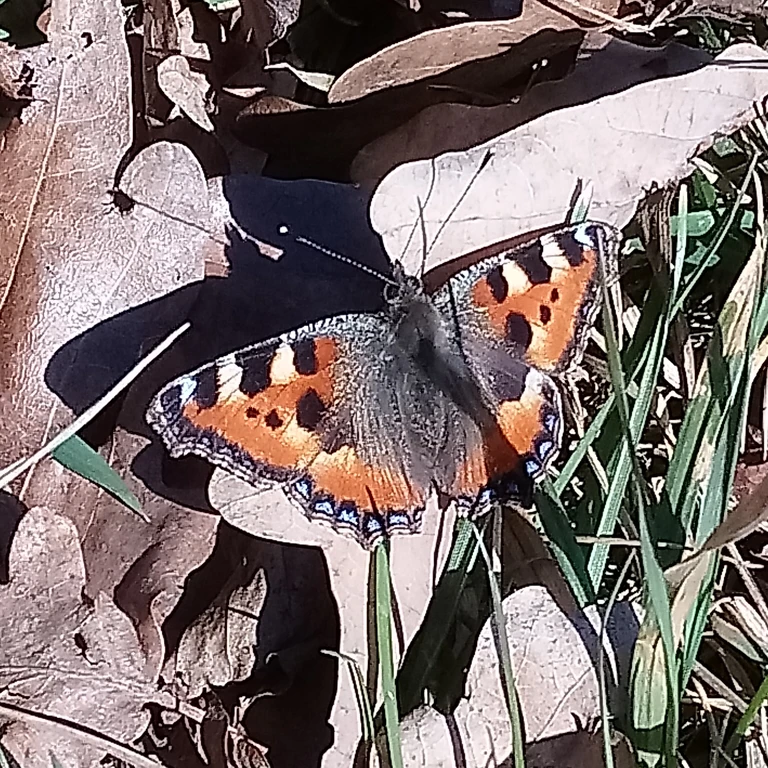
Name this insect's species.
Aglais urticae
